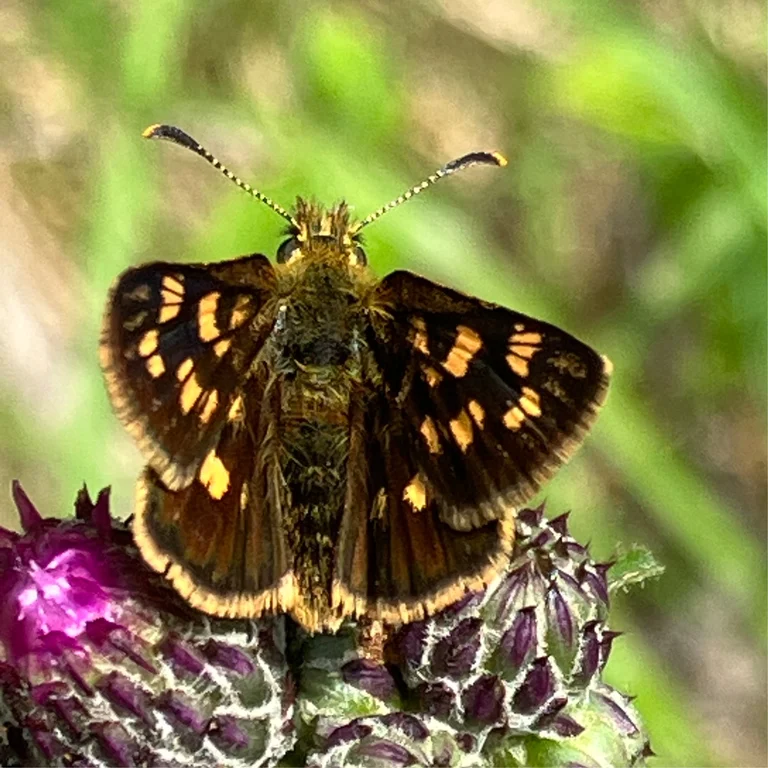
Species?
Carterocephalus palaemon
